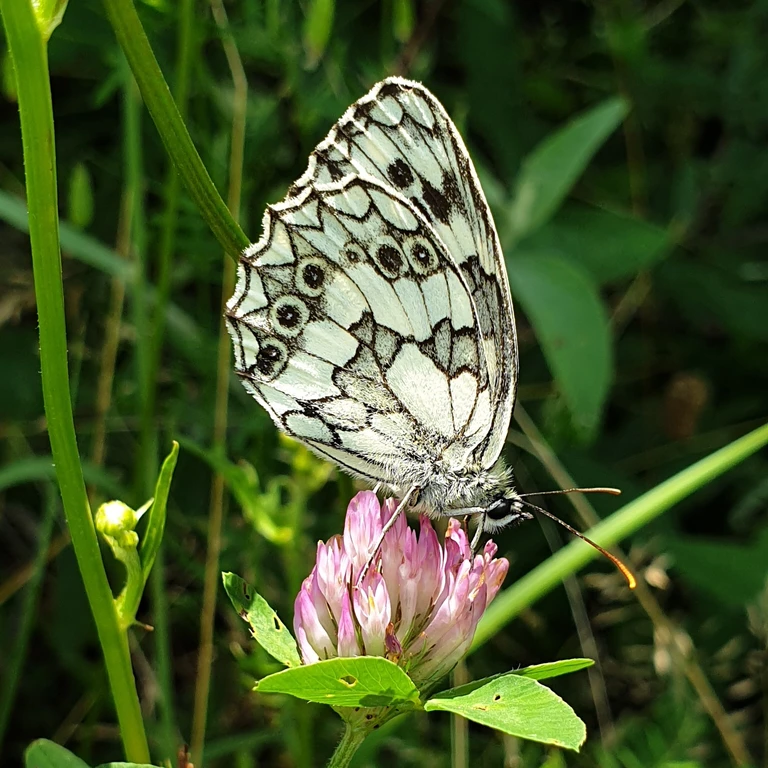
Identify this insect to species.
Melanargia galathea
